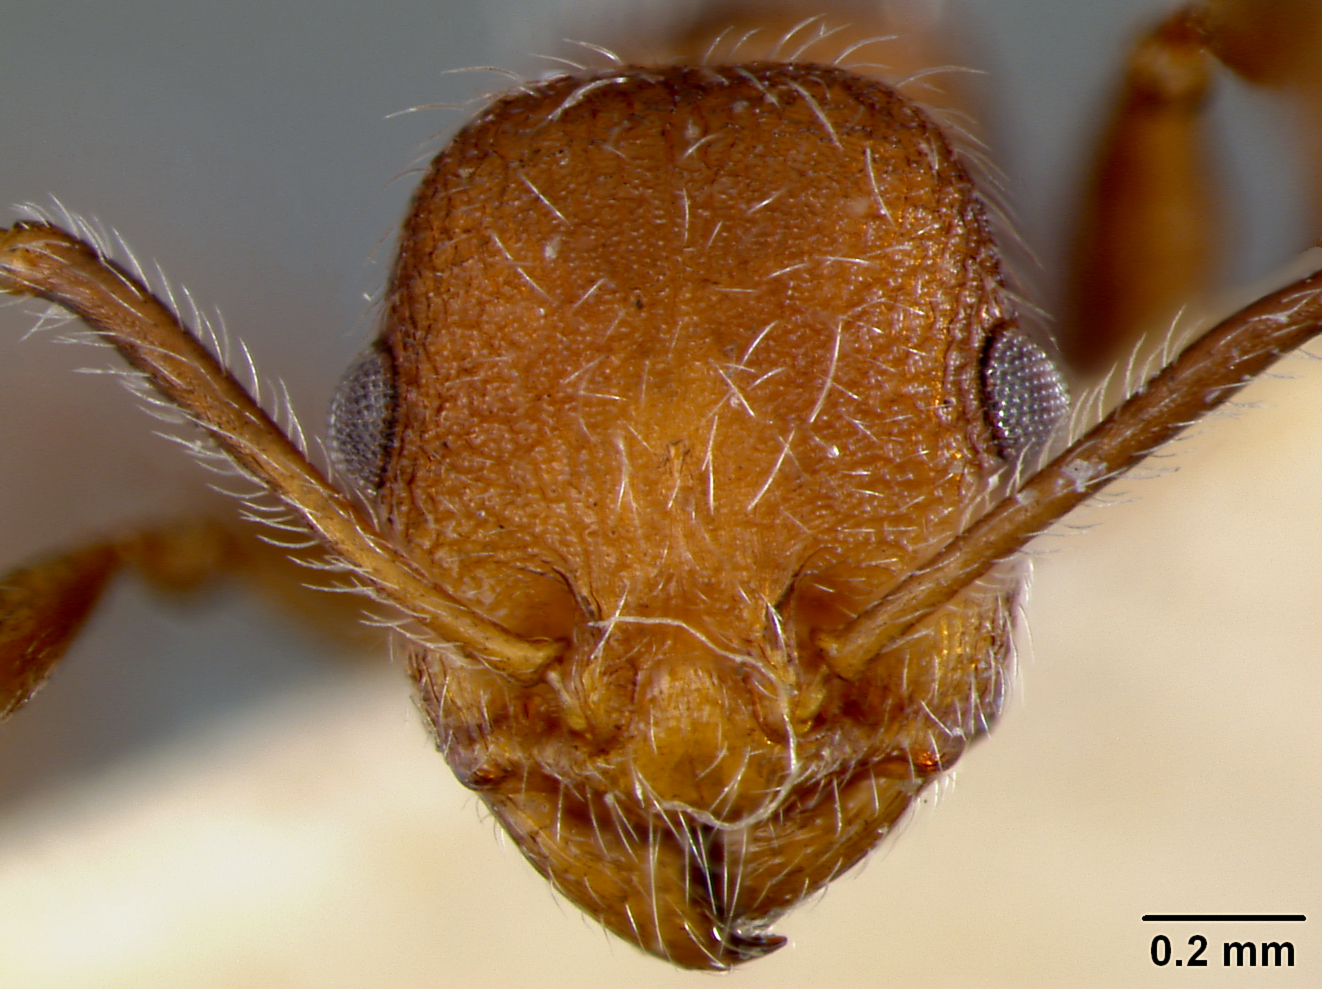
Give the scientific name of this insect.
Macromischa sallei
